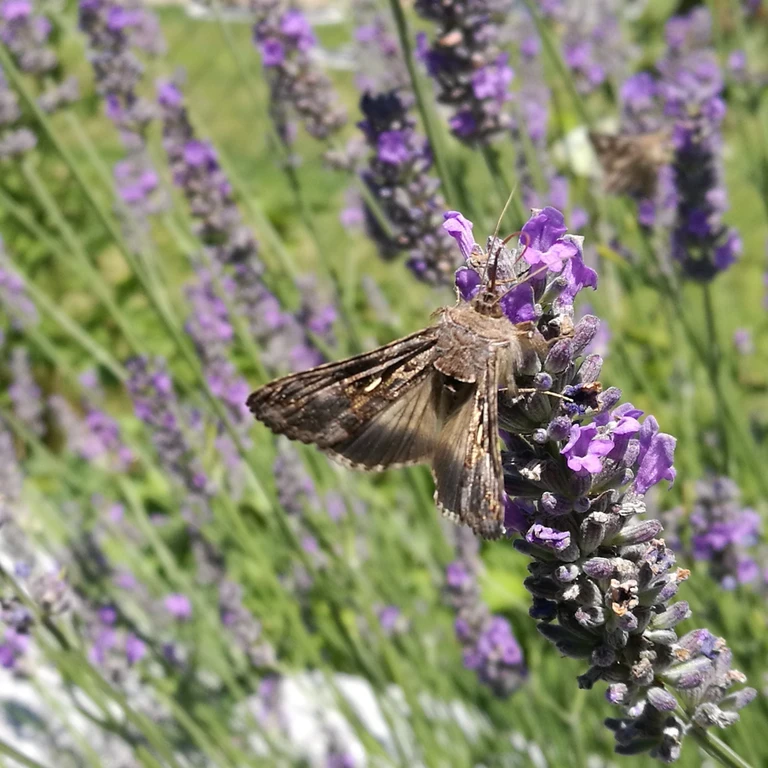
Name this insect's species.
Autographa gamma
